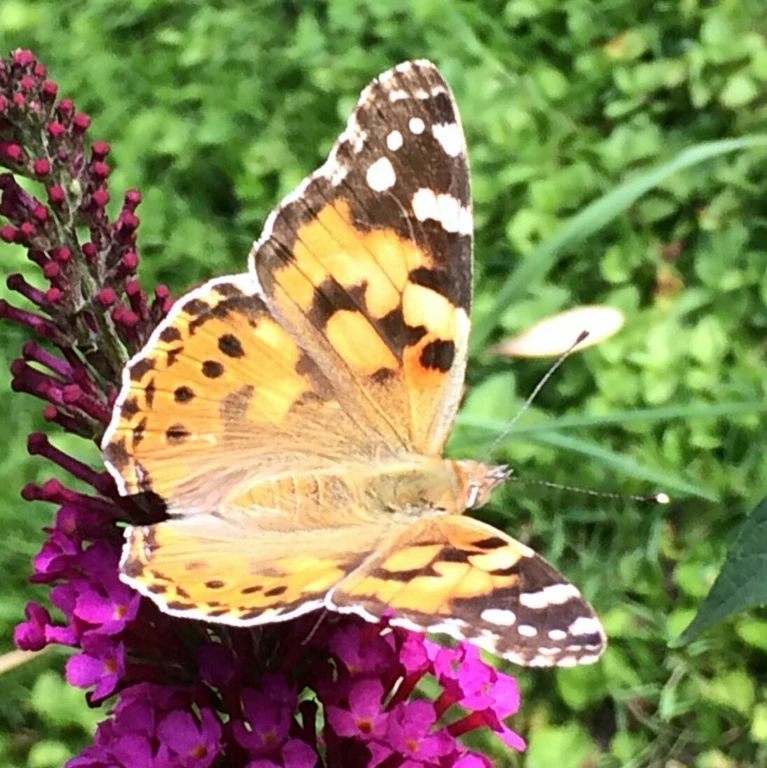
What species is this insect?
Vanessa cardui
